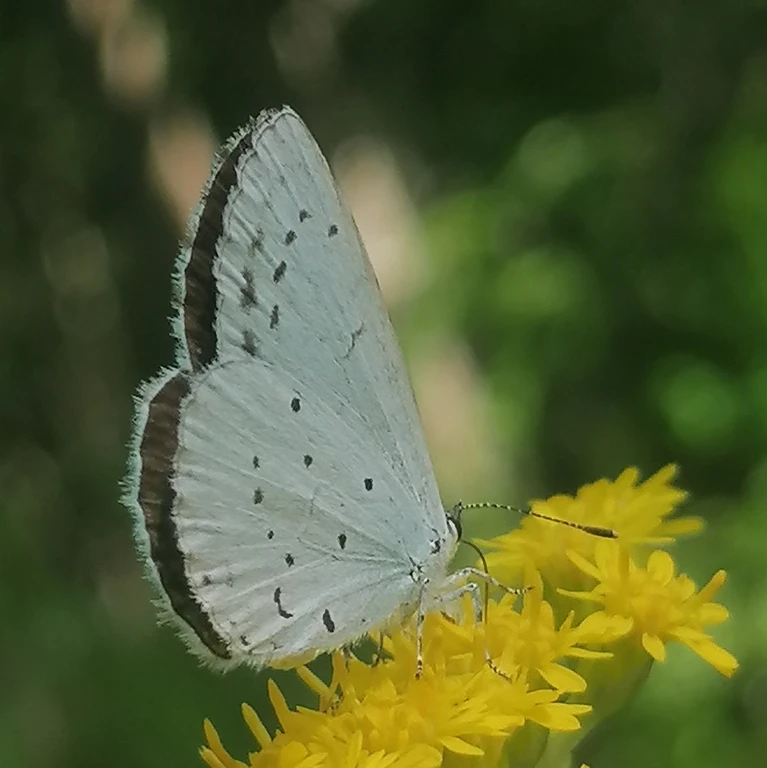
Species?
Celastrina argiolus
